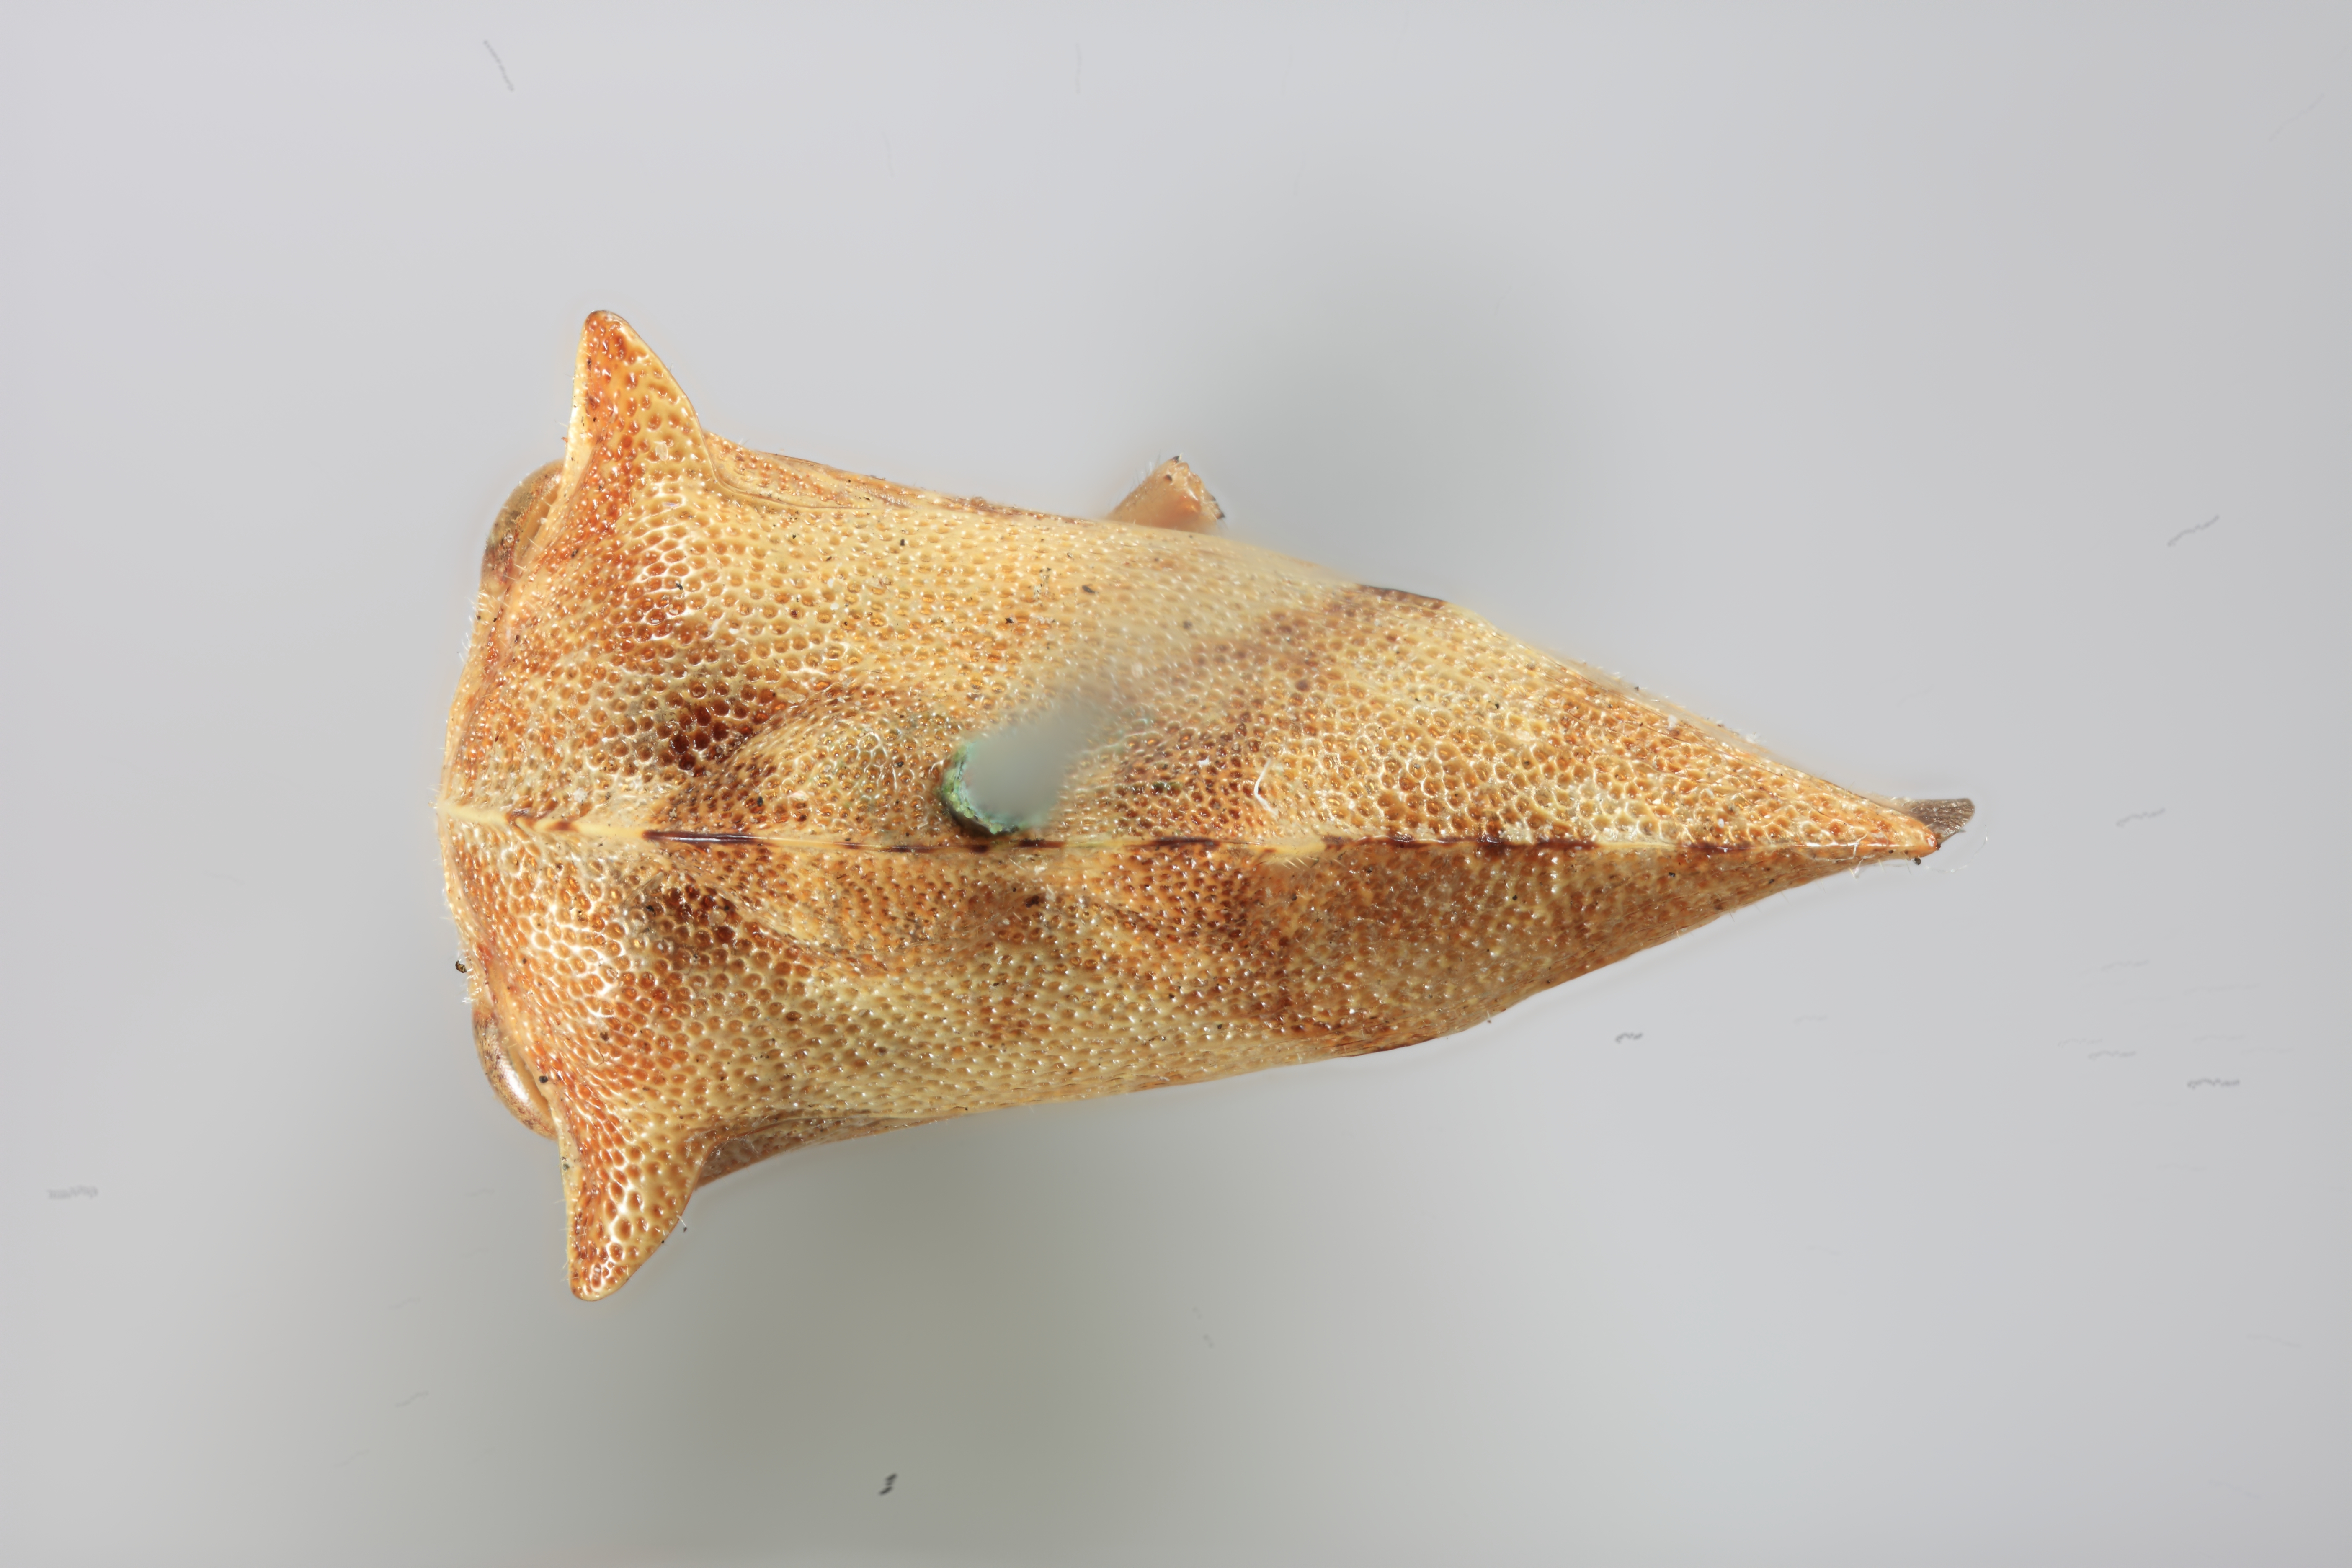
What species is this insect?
Telamona coquilletti
